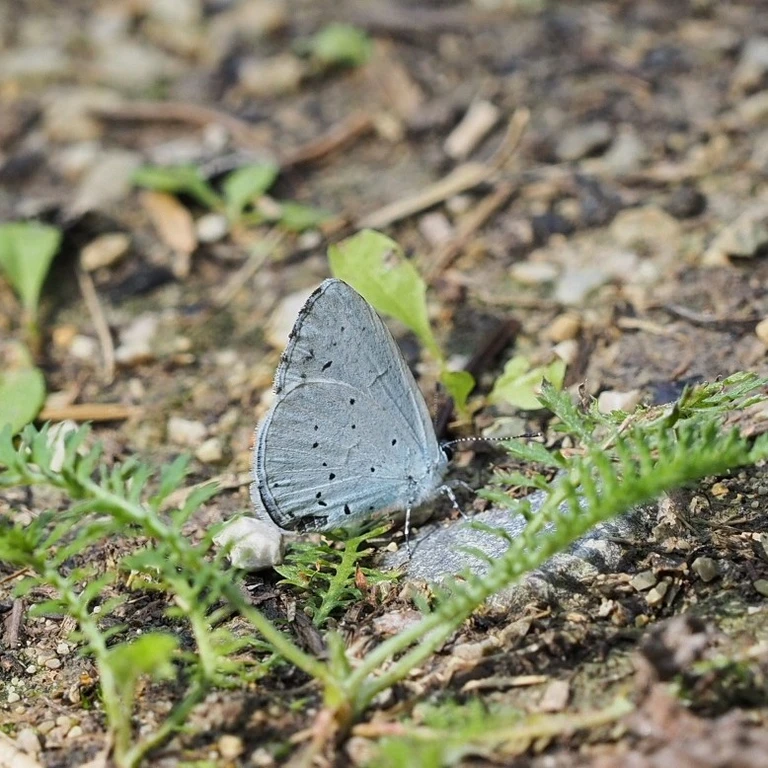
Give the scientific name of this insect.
Celastrina argiolus
